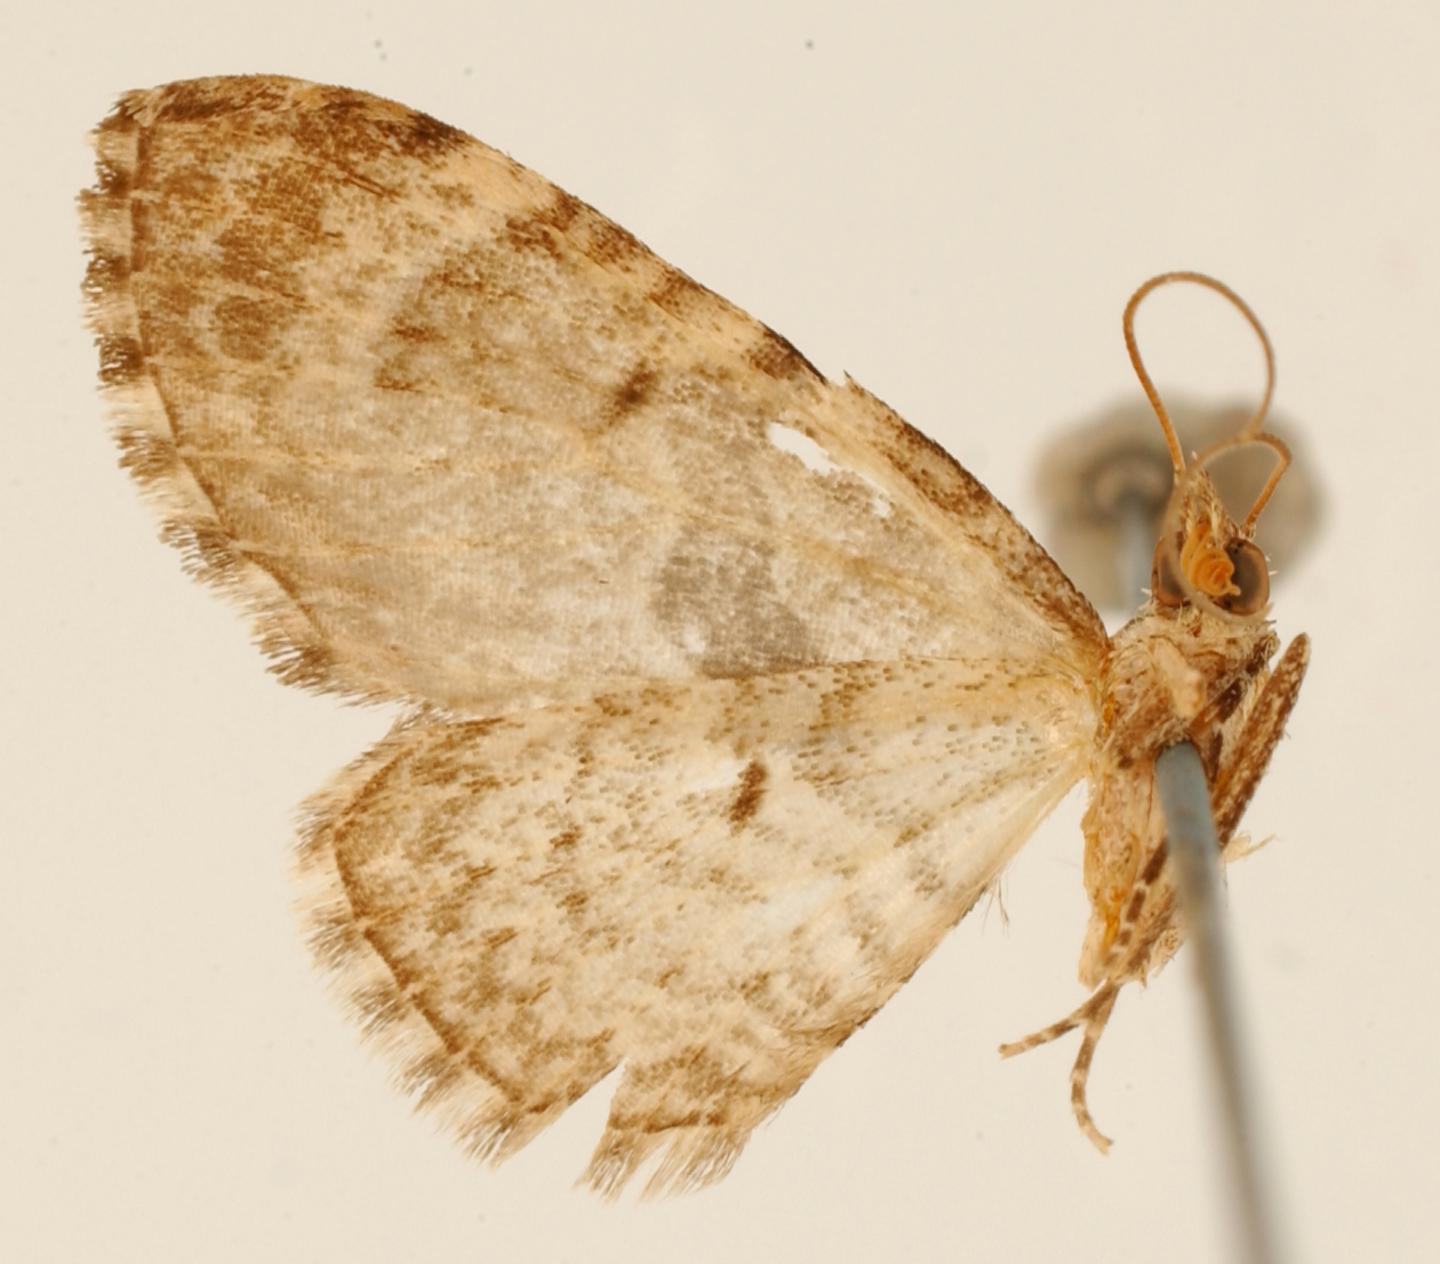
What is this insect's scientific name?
Eupithecia viperea
